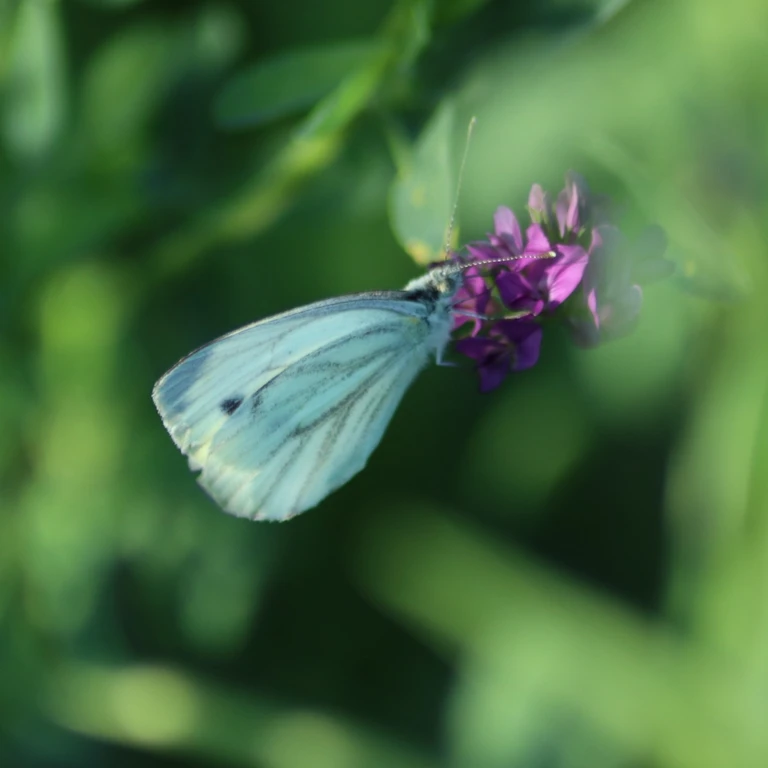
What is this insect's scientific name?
Pieris napi
